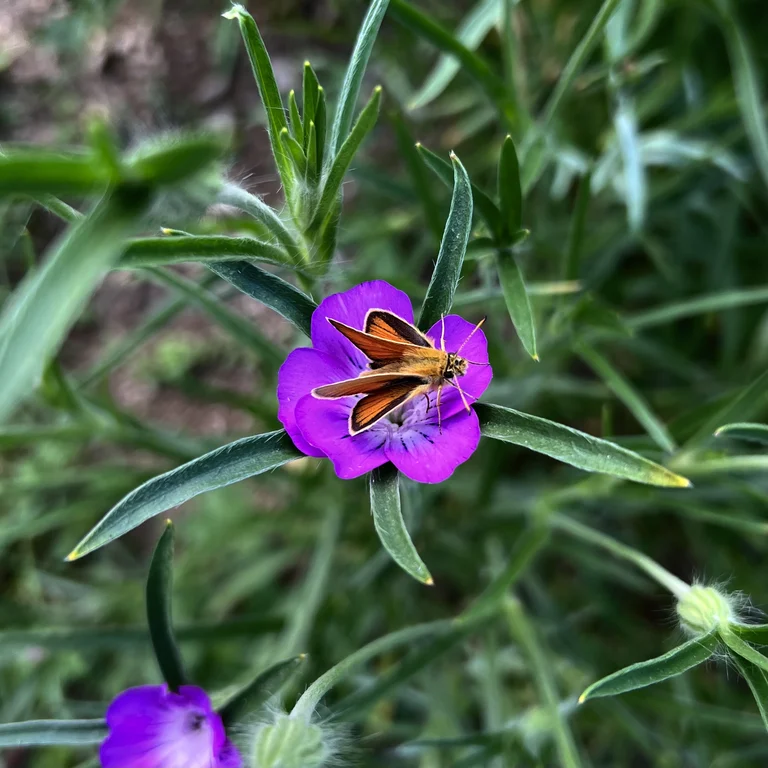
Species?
Thymelicus lineola
